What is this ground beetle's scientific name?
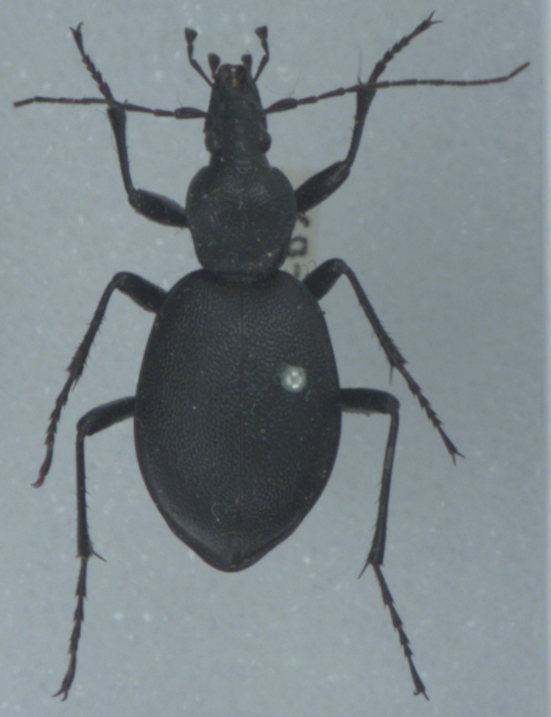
Cychrus caraboides
